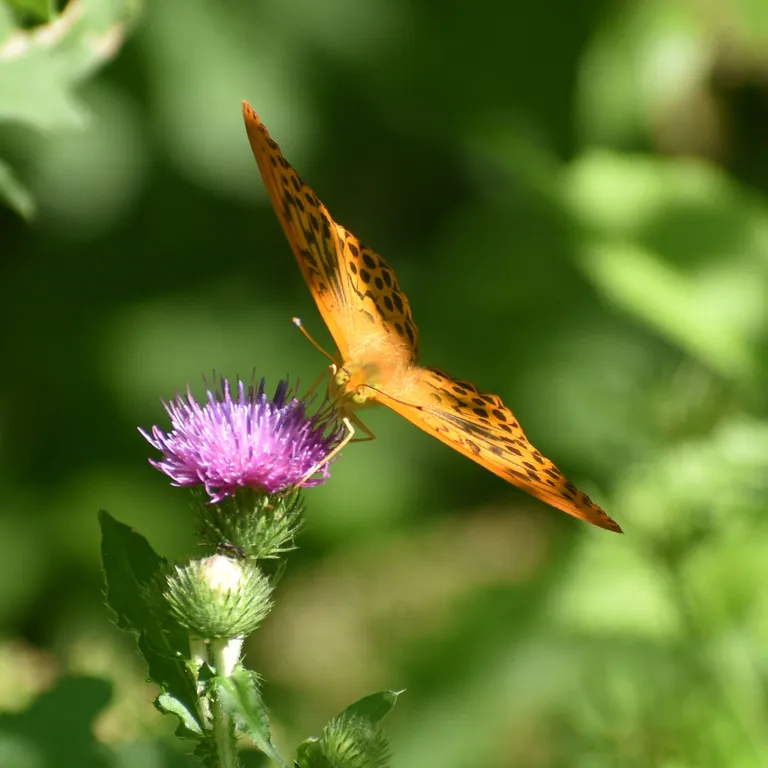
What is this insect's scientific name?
Argynnis paphia
